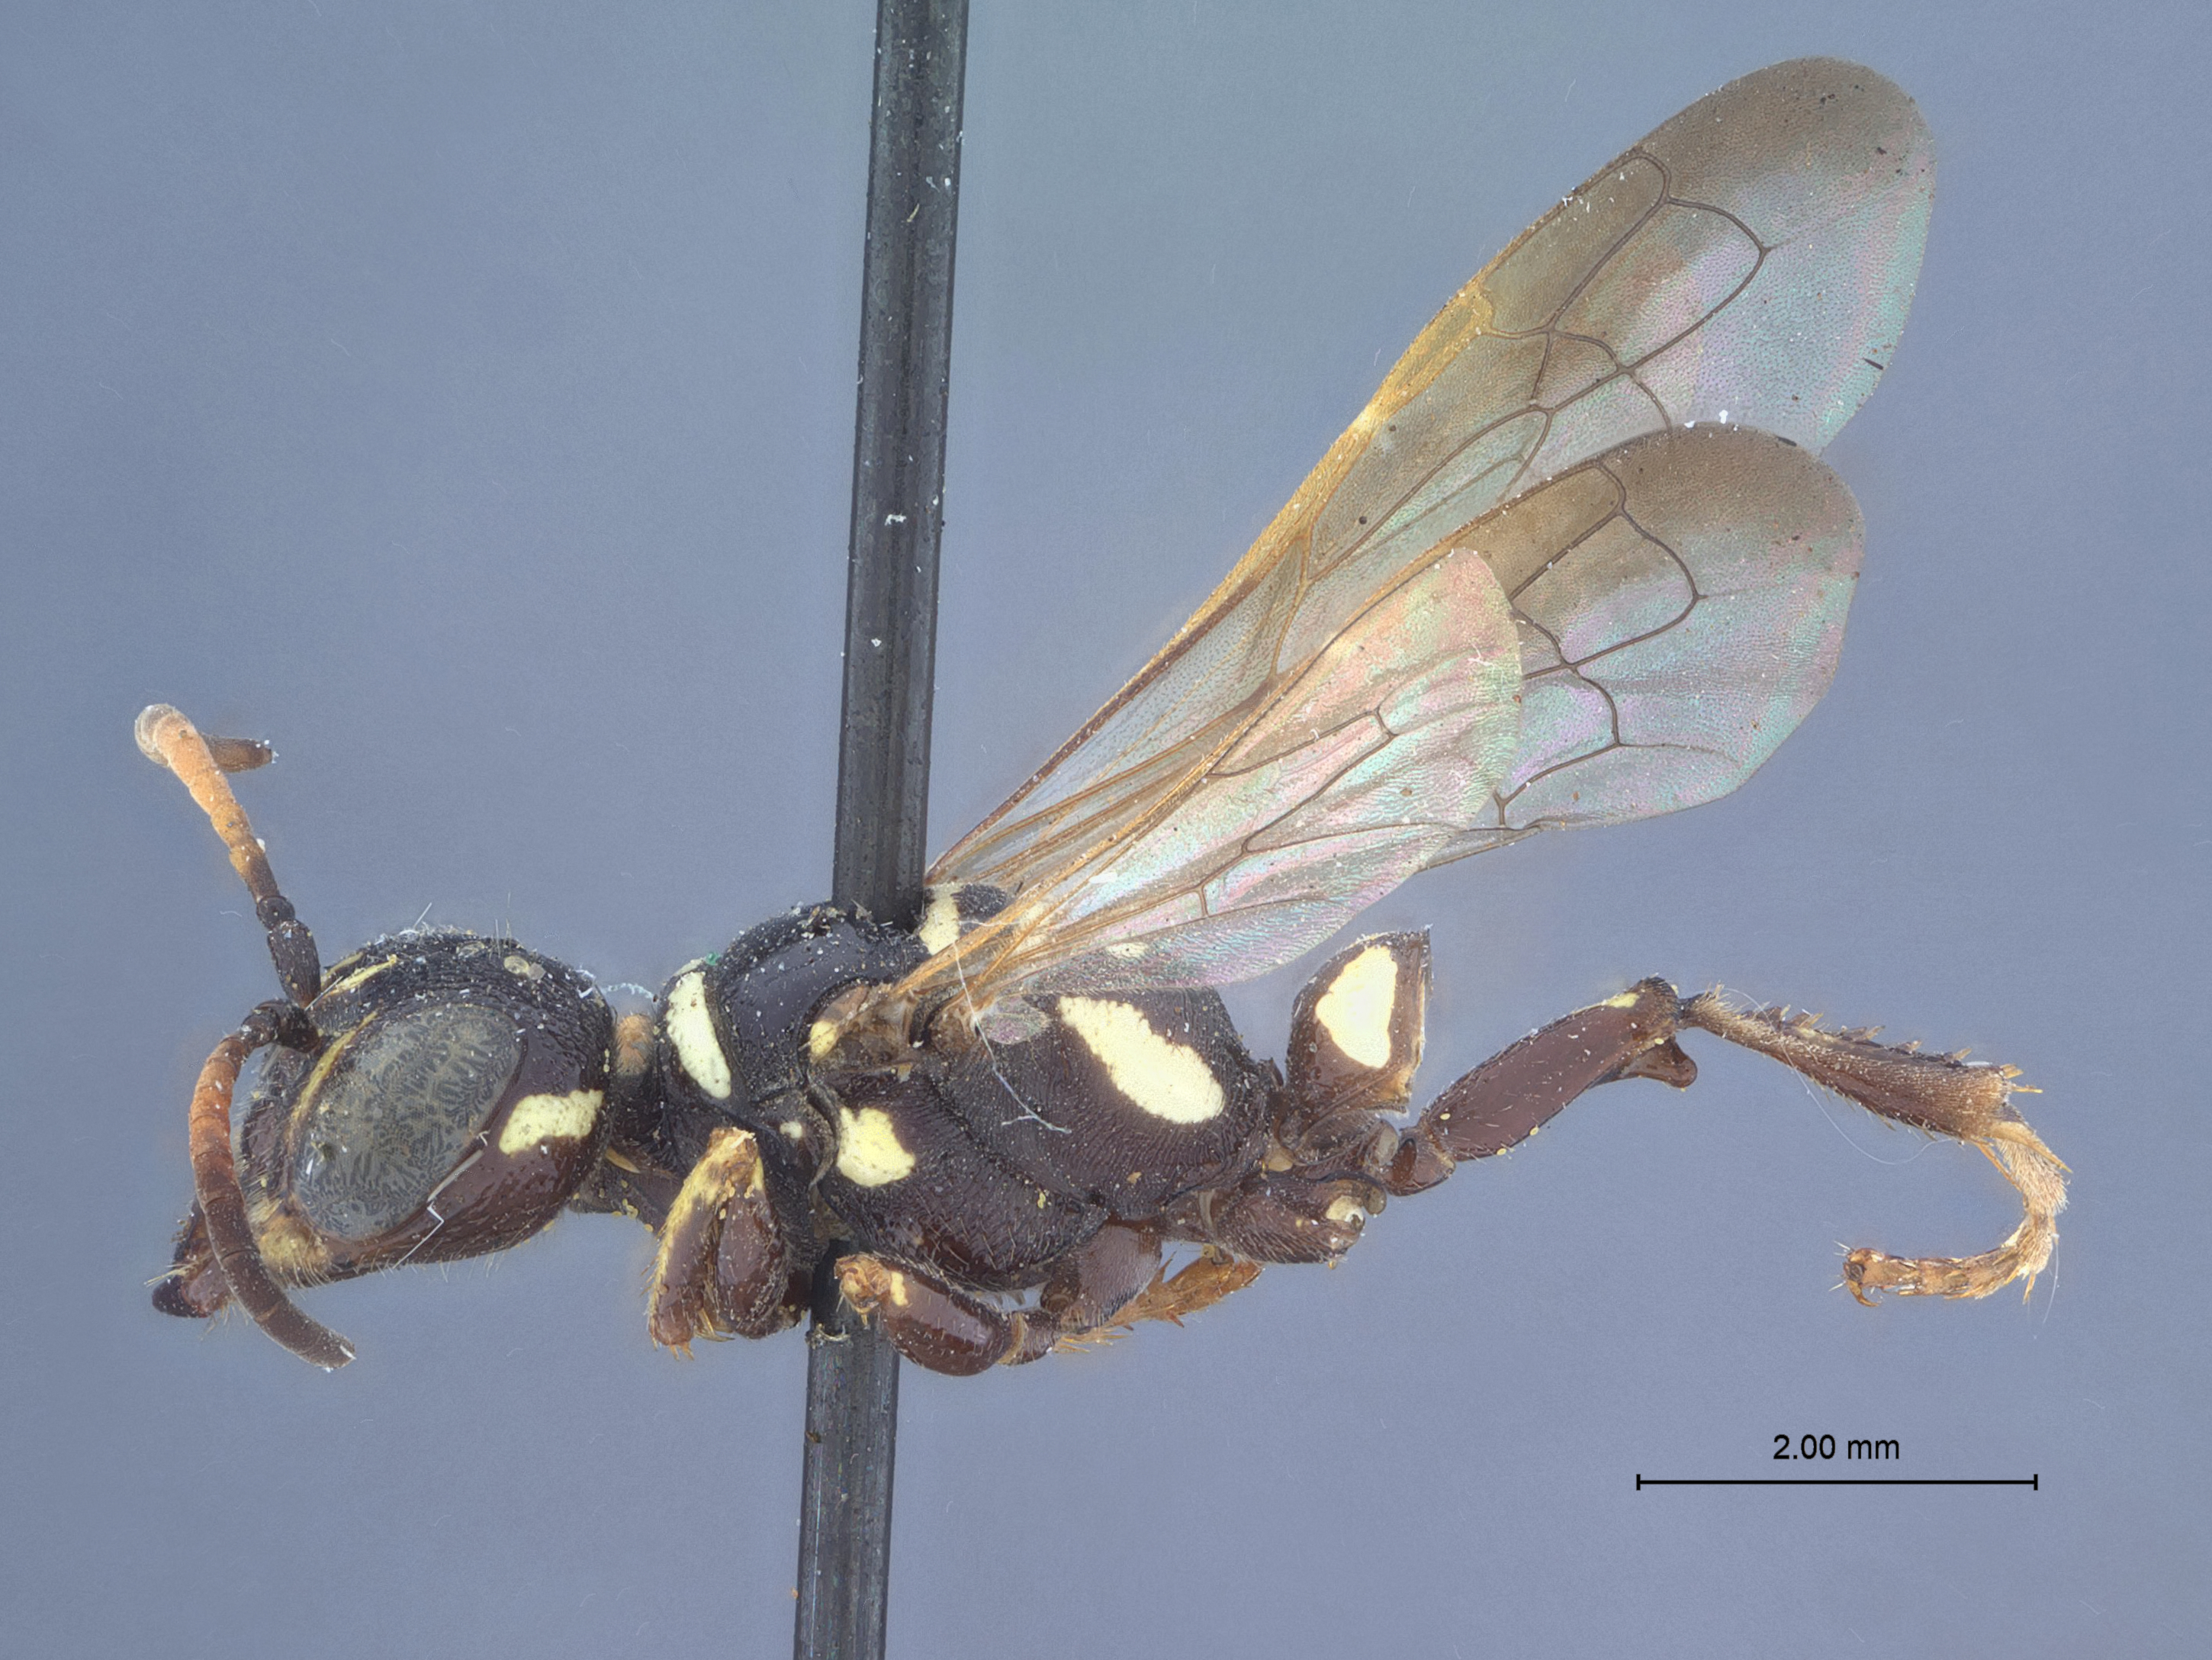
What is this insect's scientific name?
Eucerceris barri
